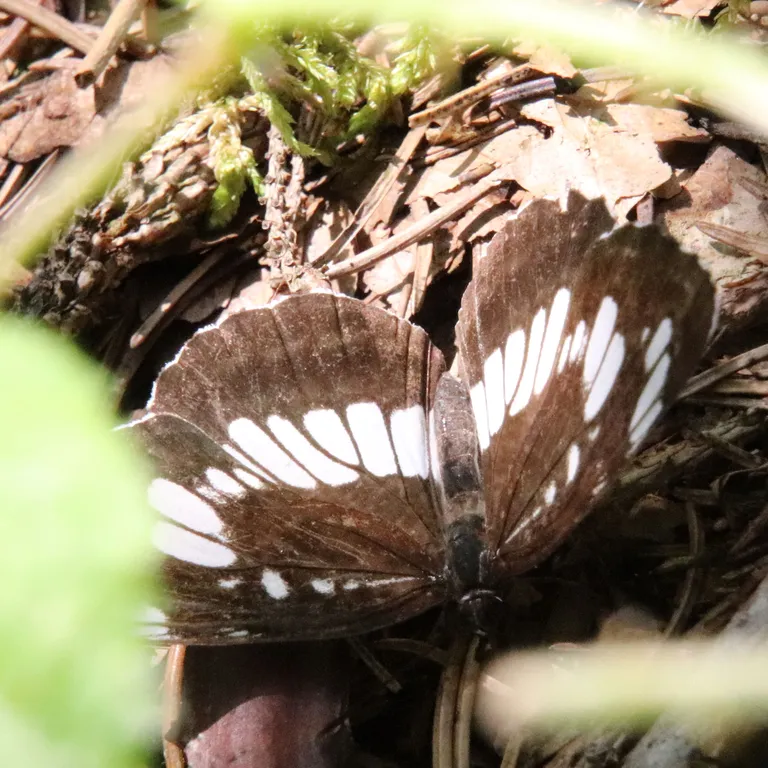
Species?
Neptis rivularis
